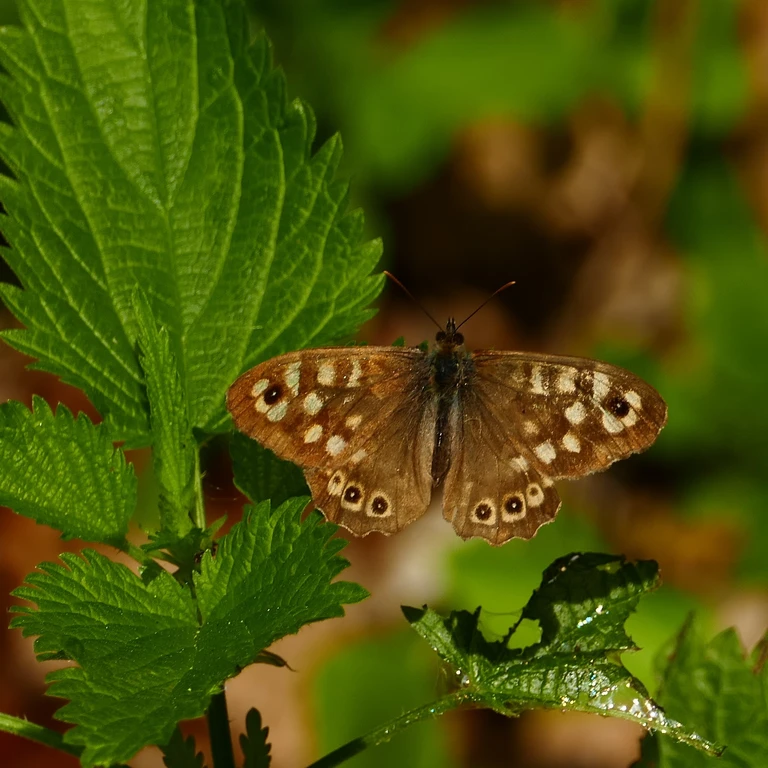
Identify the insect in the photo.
Pararge aegeria
